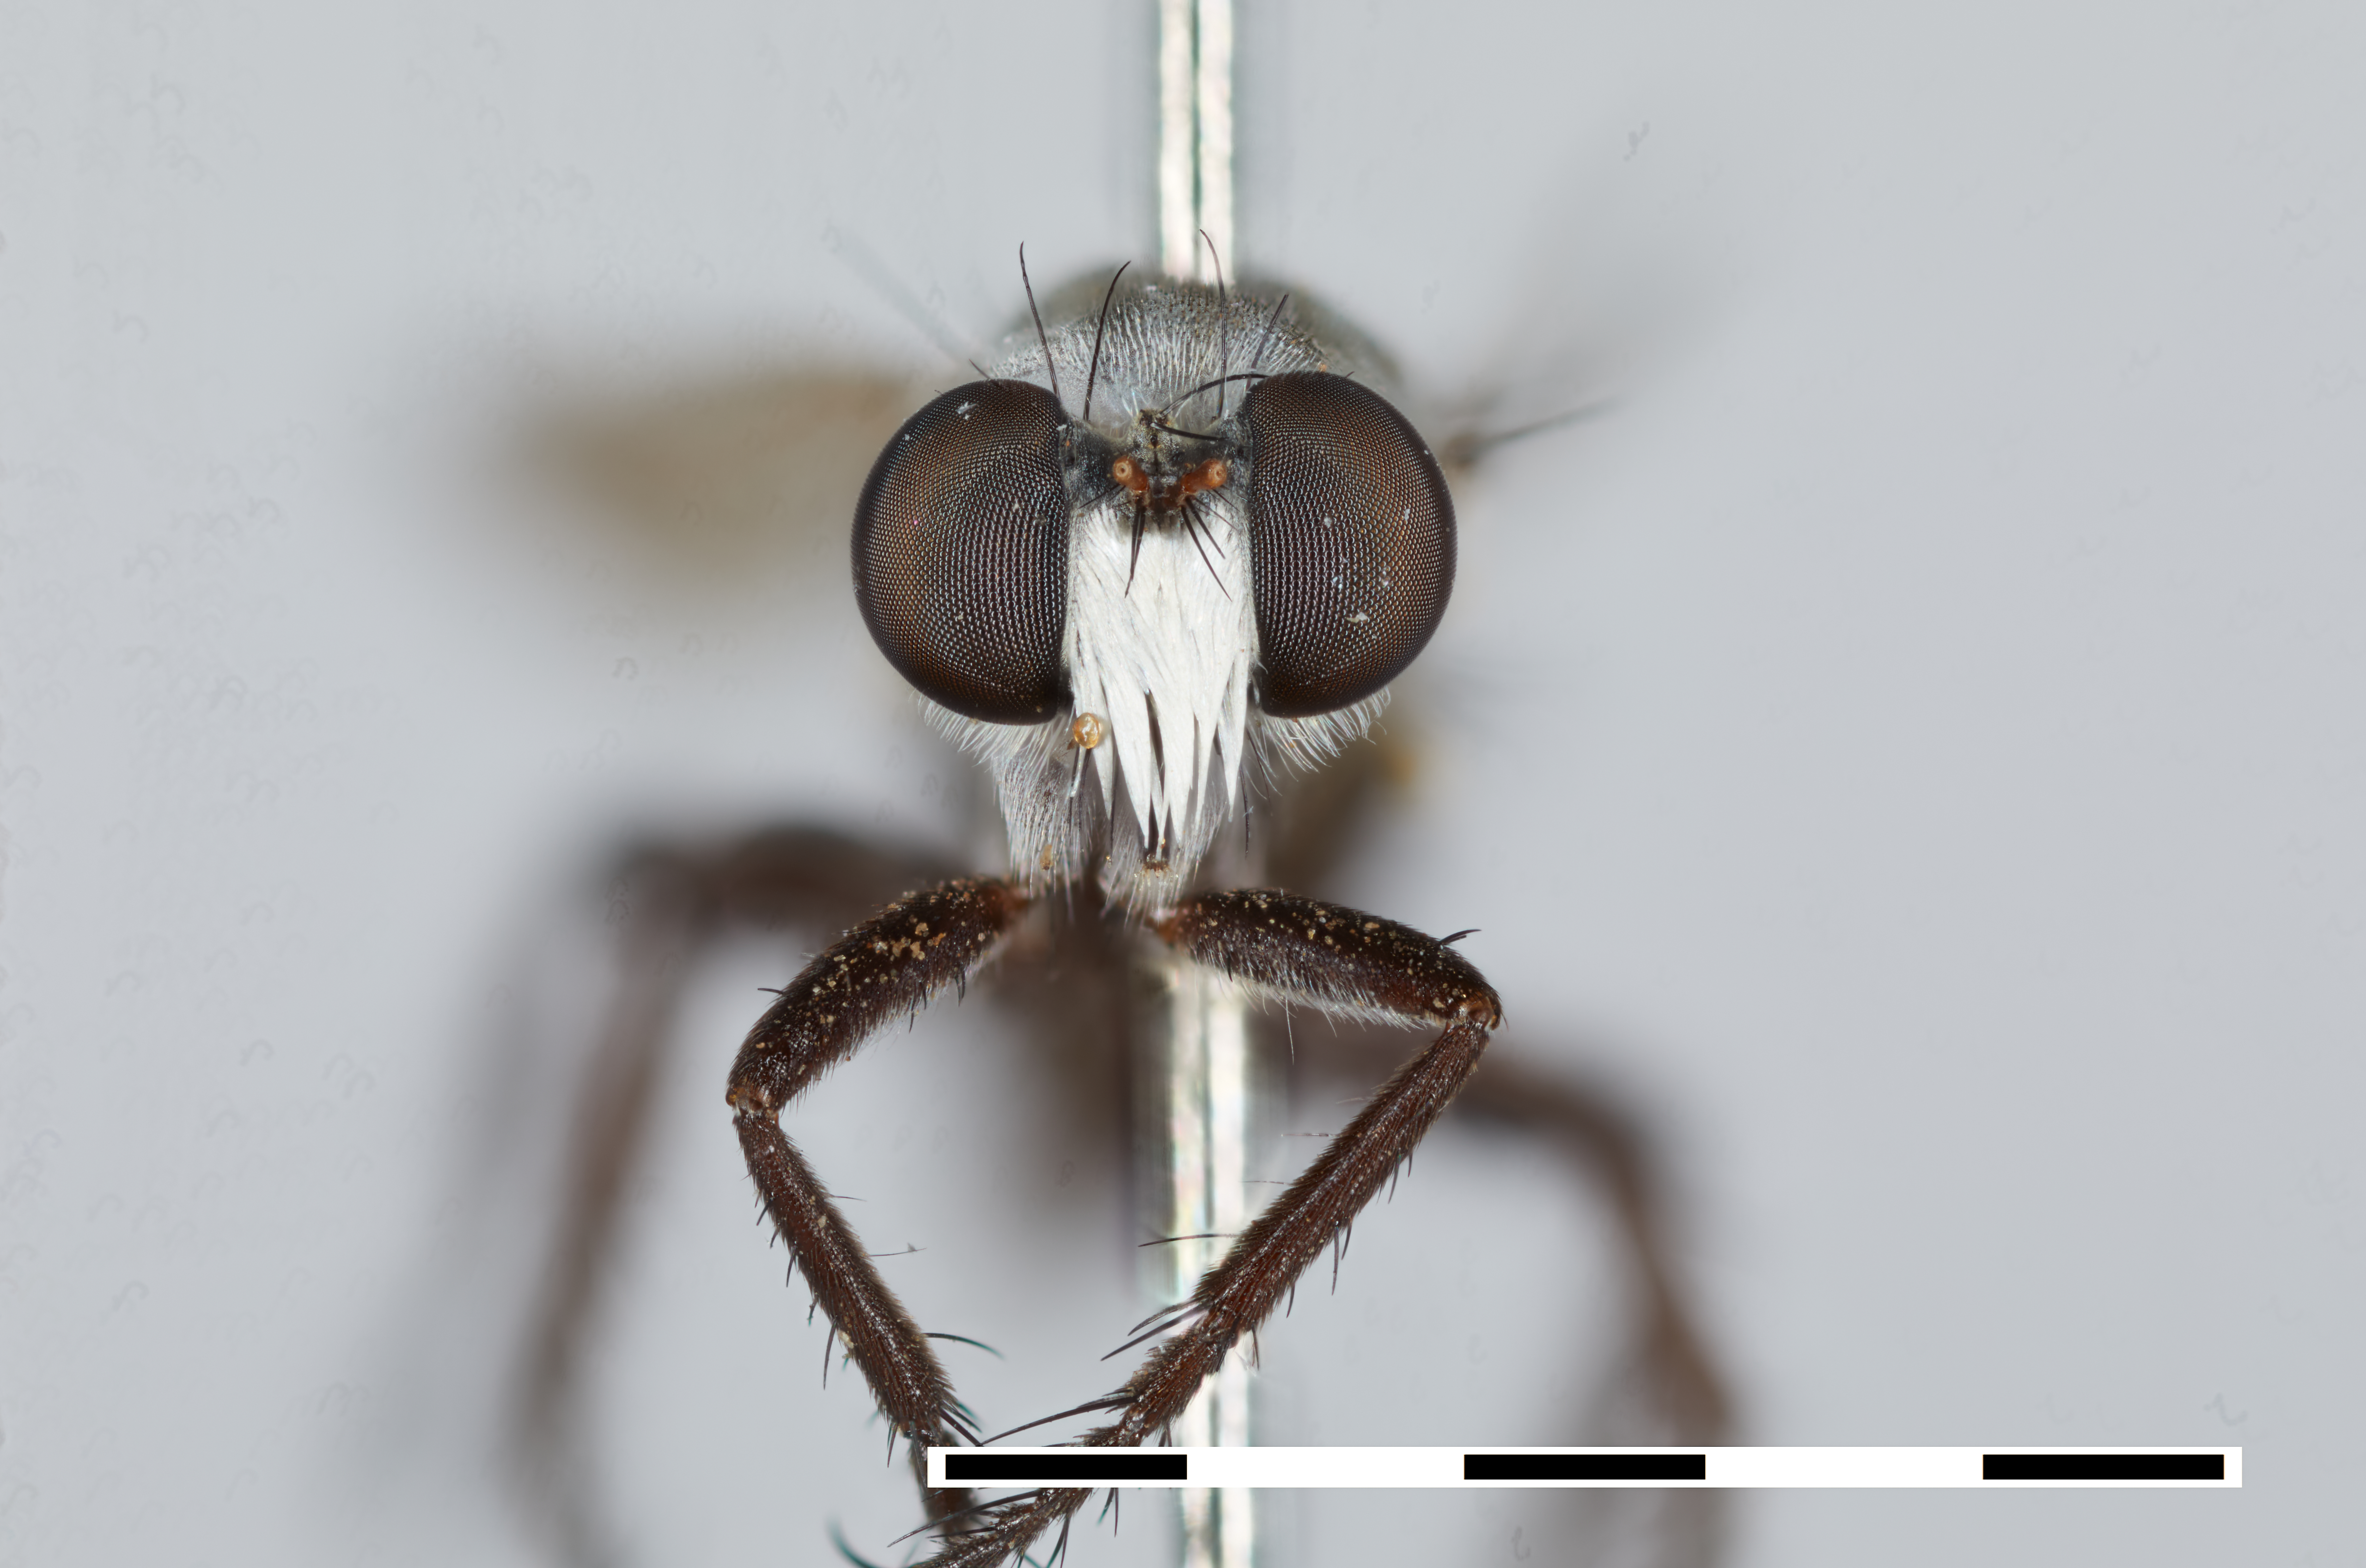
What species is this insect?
Anypodetus londti
